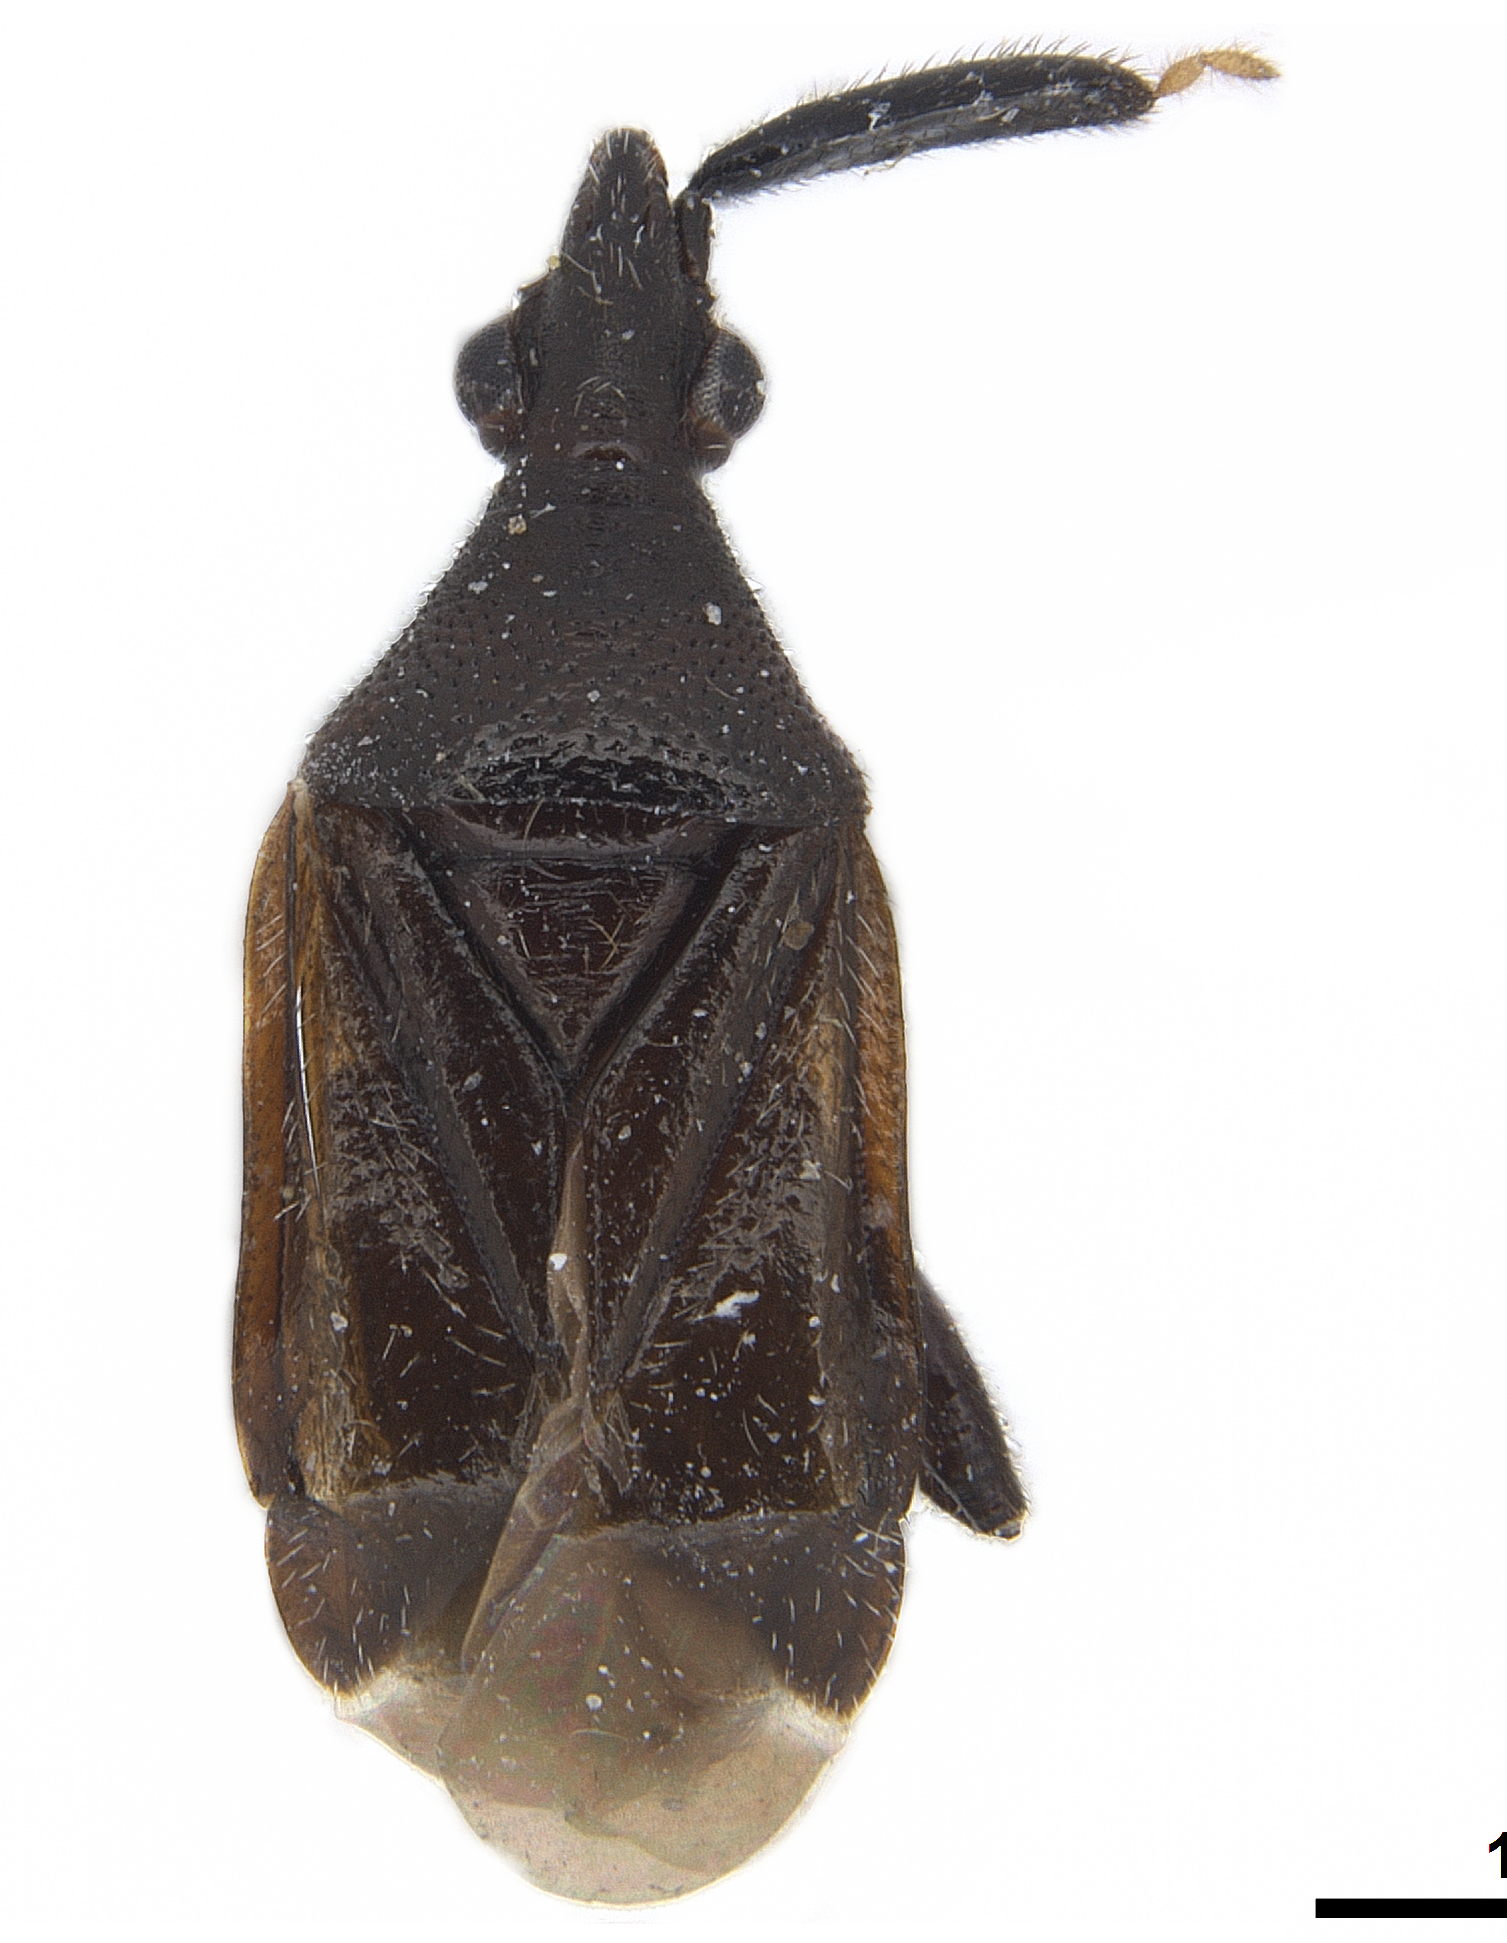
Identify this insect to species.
Hesperophylum heidemanni
